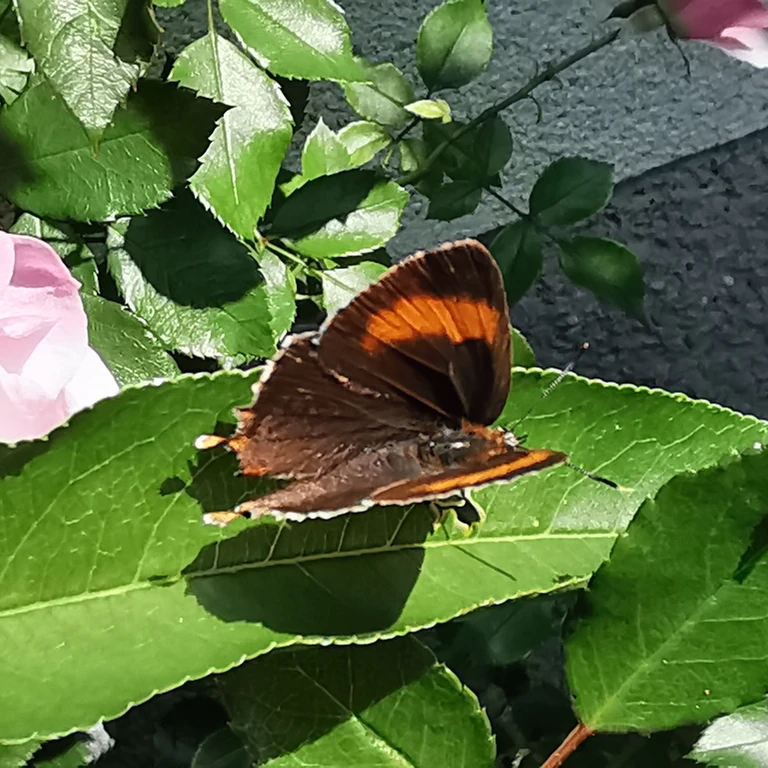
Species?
Thecla betulae
